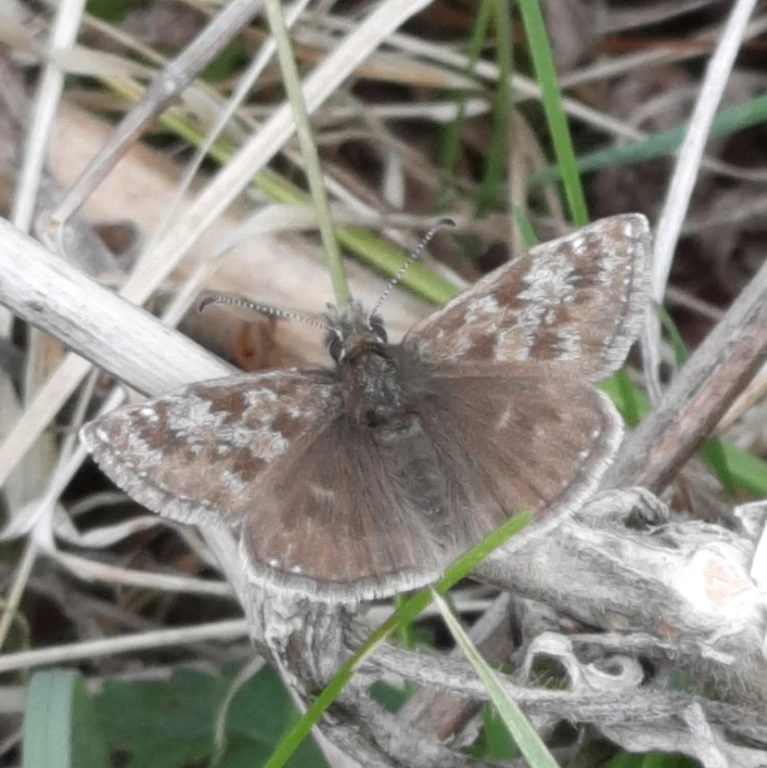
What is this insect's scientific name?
Erynnis tages
